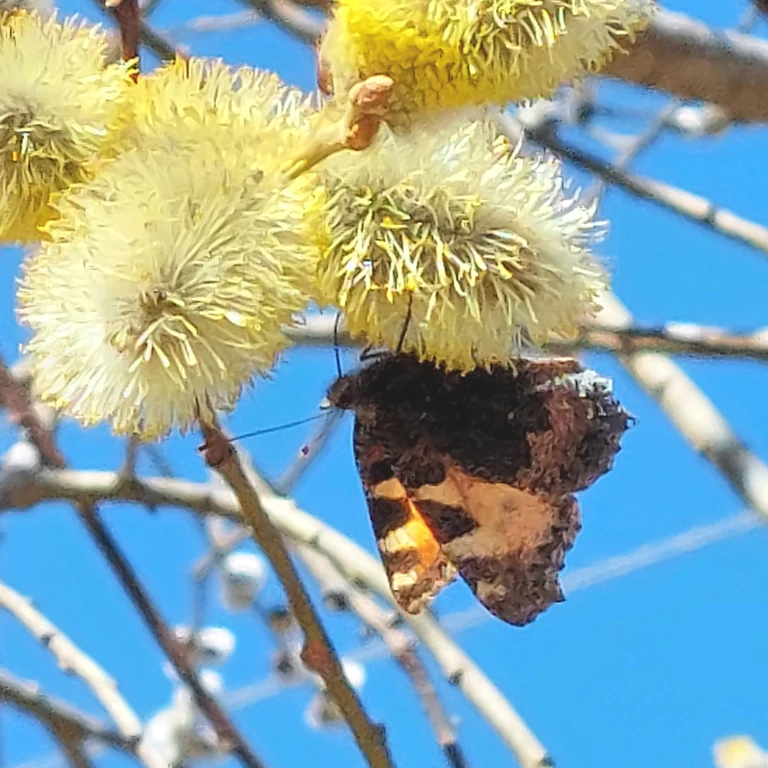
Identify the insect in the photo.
Aglais urticae
